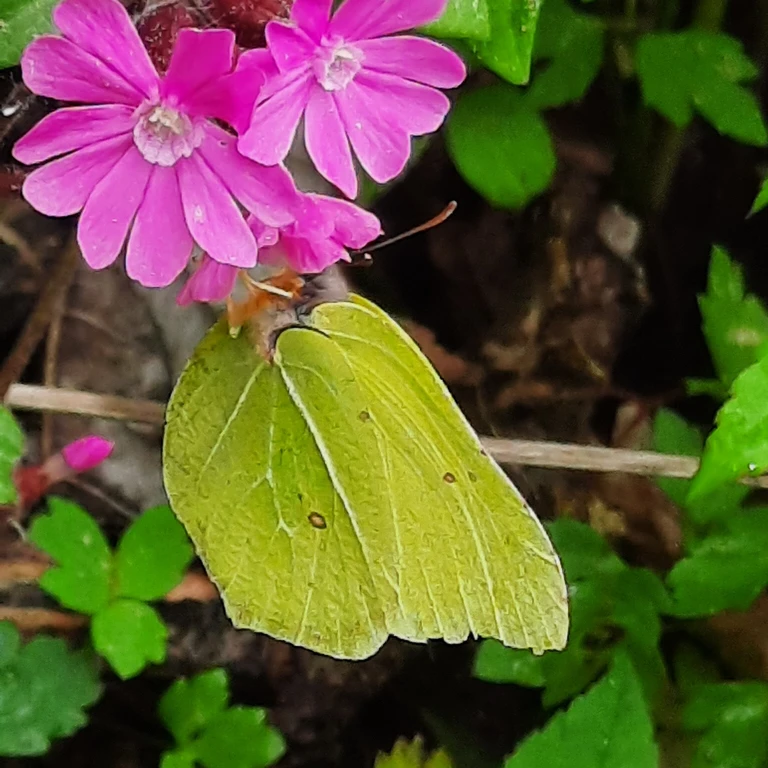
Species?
Gonepteryx rhamni
